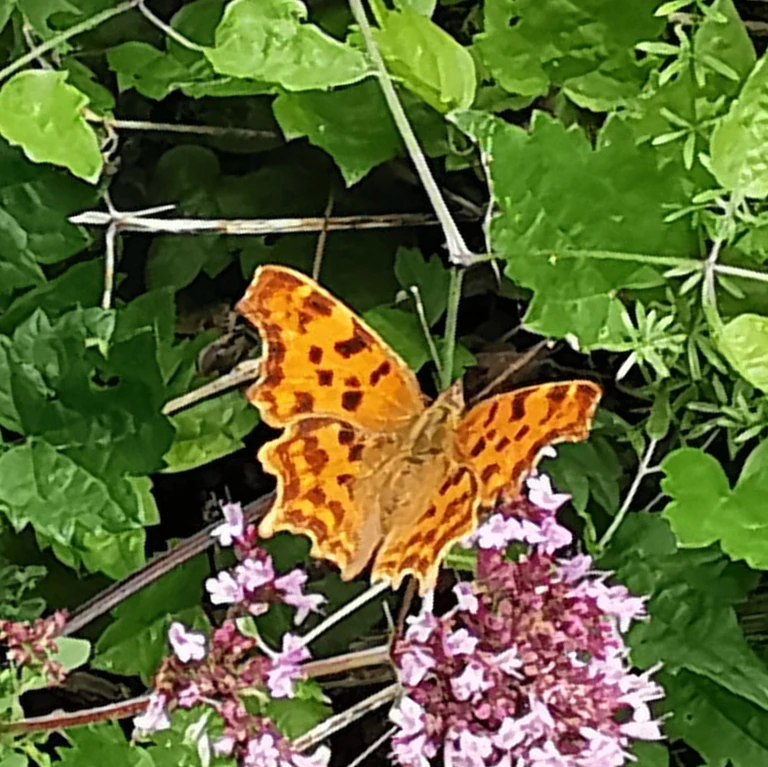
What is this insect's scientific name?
Polygonia c-album
